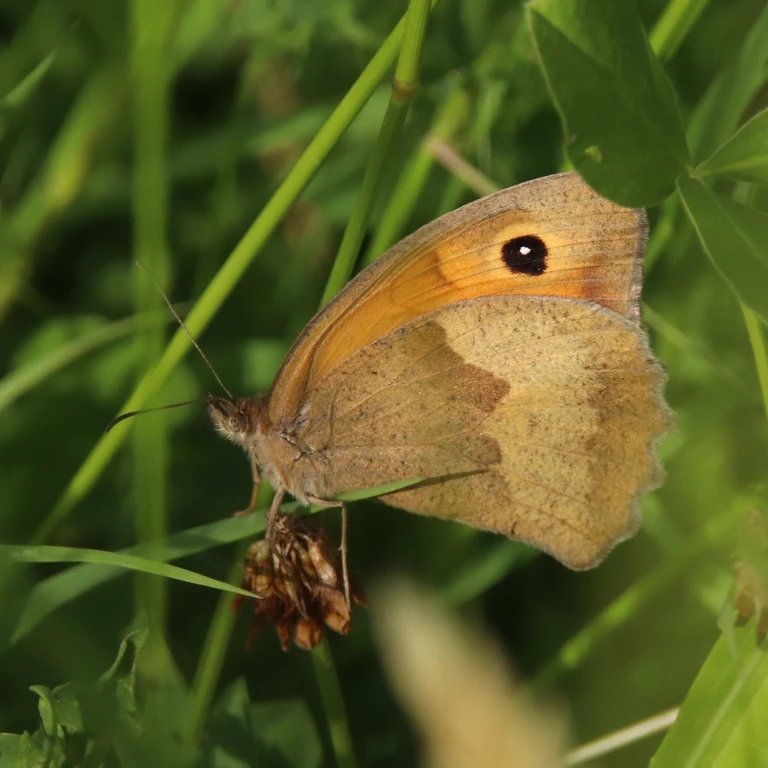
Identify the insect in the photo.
Maniola jurtina
